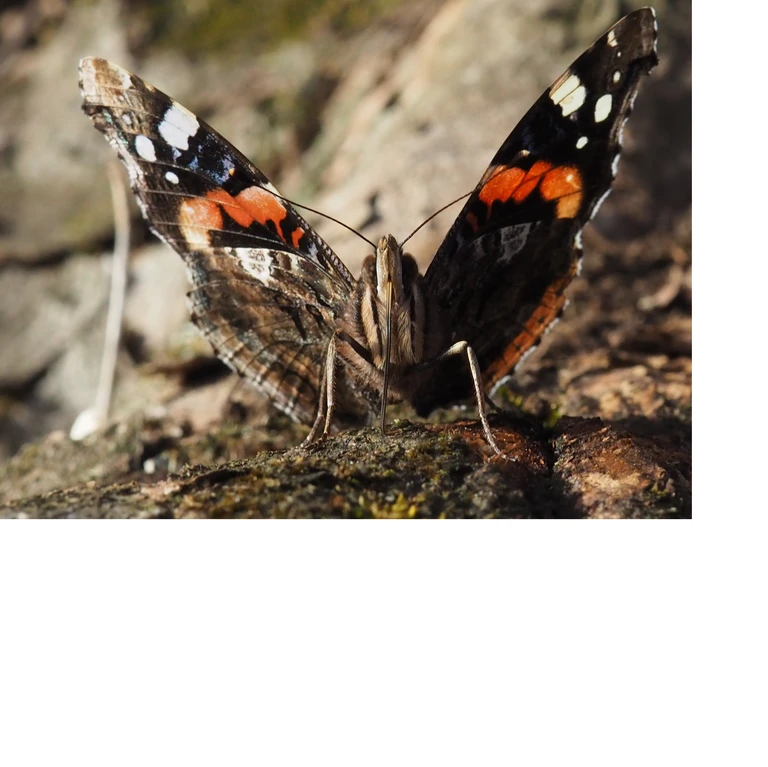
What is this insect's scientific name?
Vanessa atalanta
